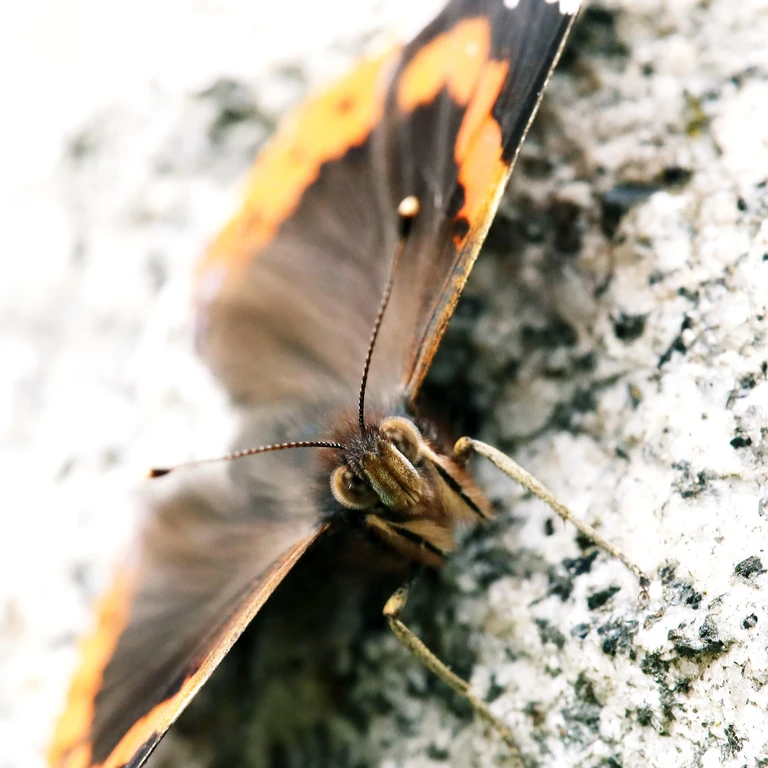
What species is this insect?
Vanessa atalanta
